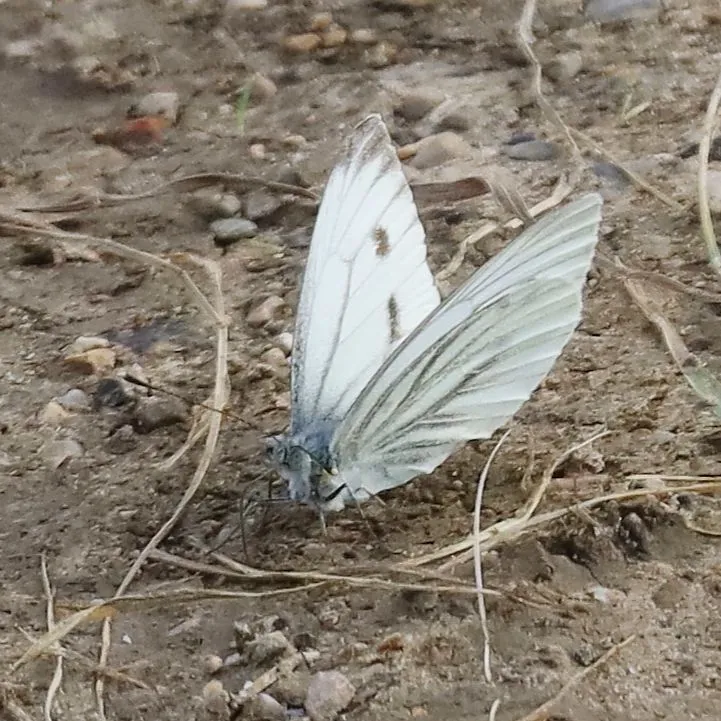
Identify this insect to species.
Pieris napi
